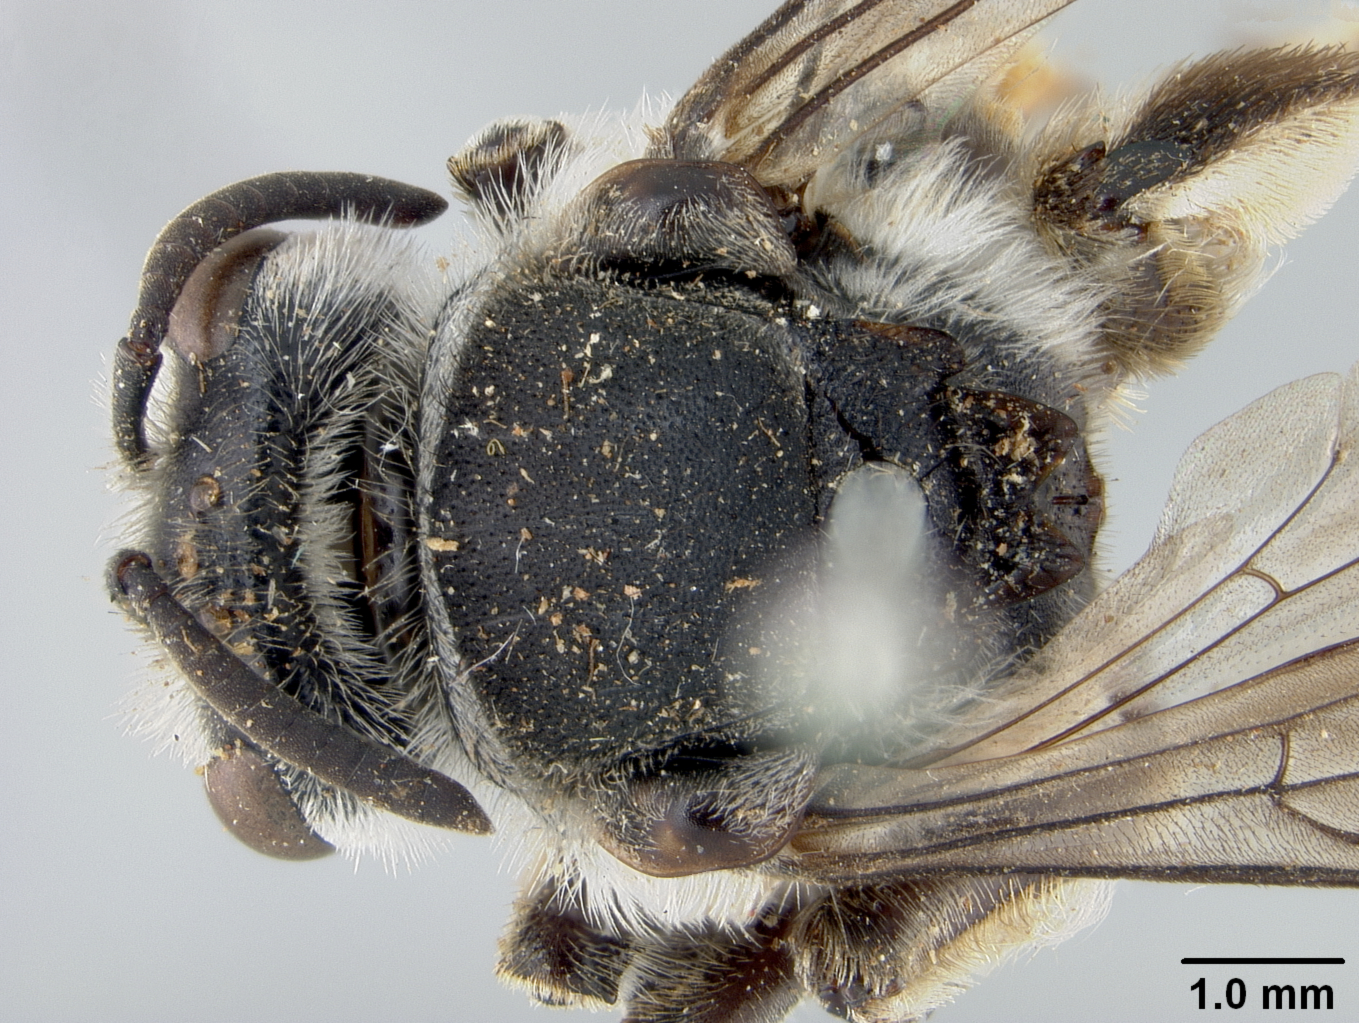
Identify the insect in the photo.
Nomia amabilis
